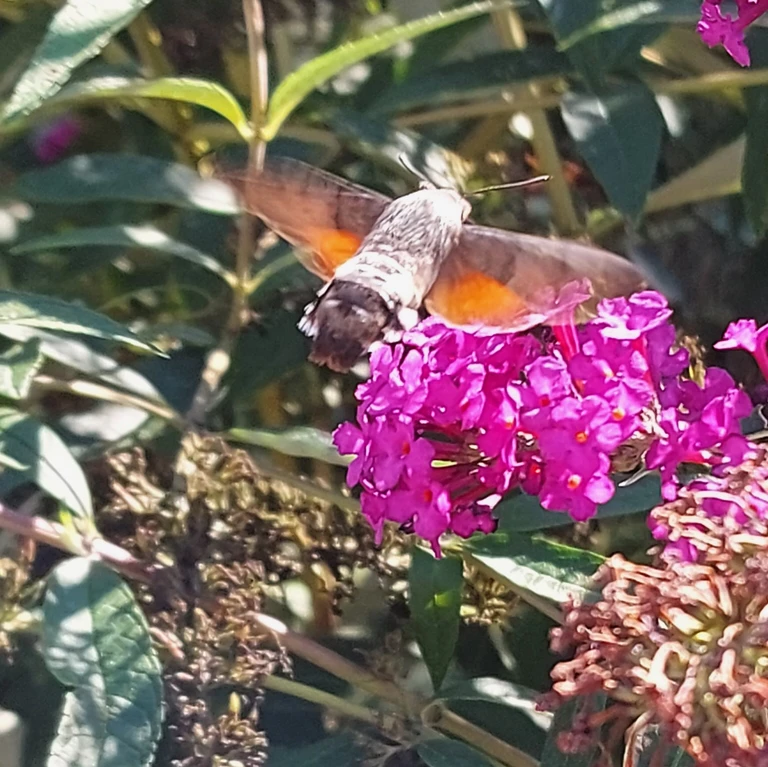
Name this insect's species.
Macroglossum stellatarum
